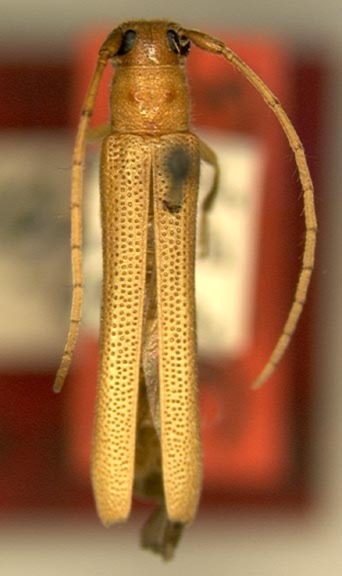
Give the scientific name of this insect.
Oberea pallida
